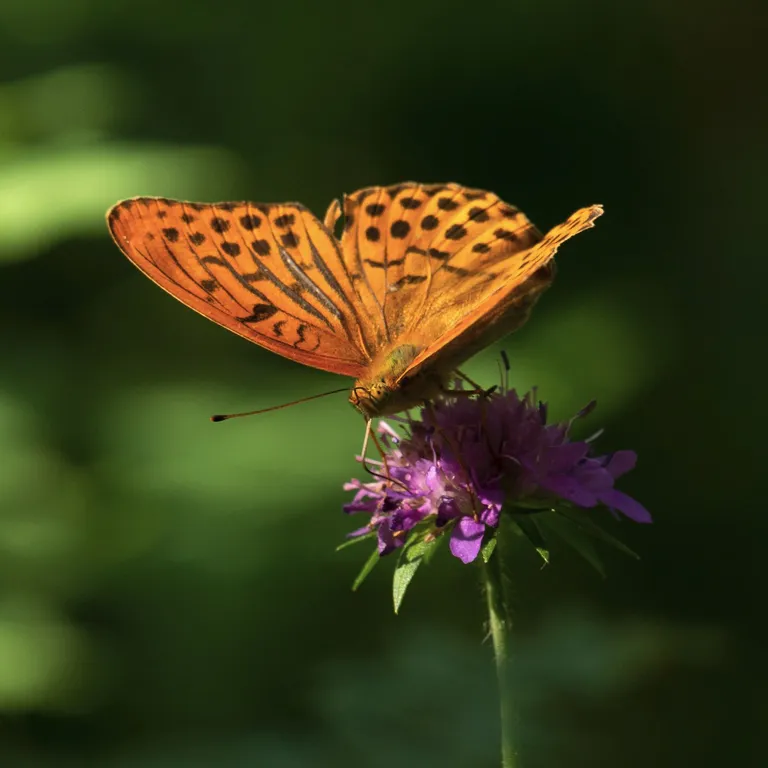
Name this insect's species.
Argynnis paphia
